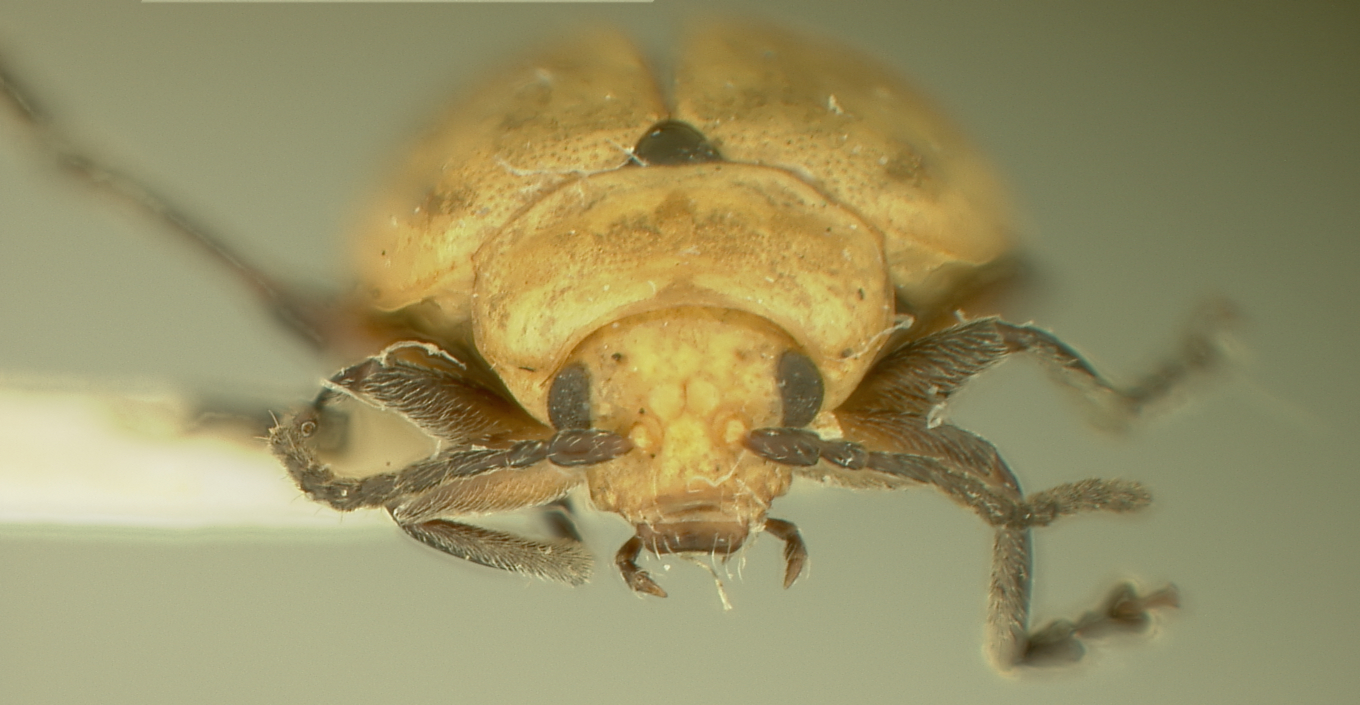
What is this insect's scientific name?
Strabala rufa
